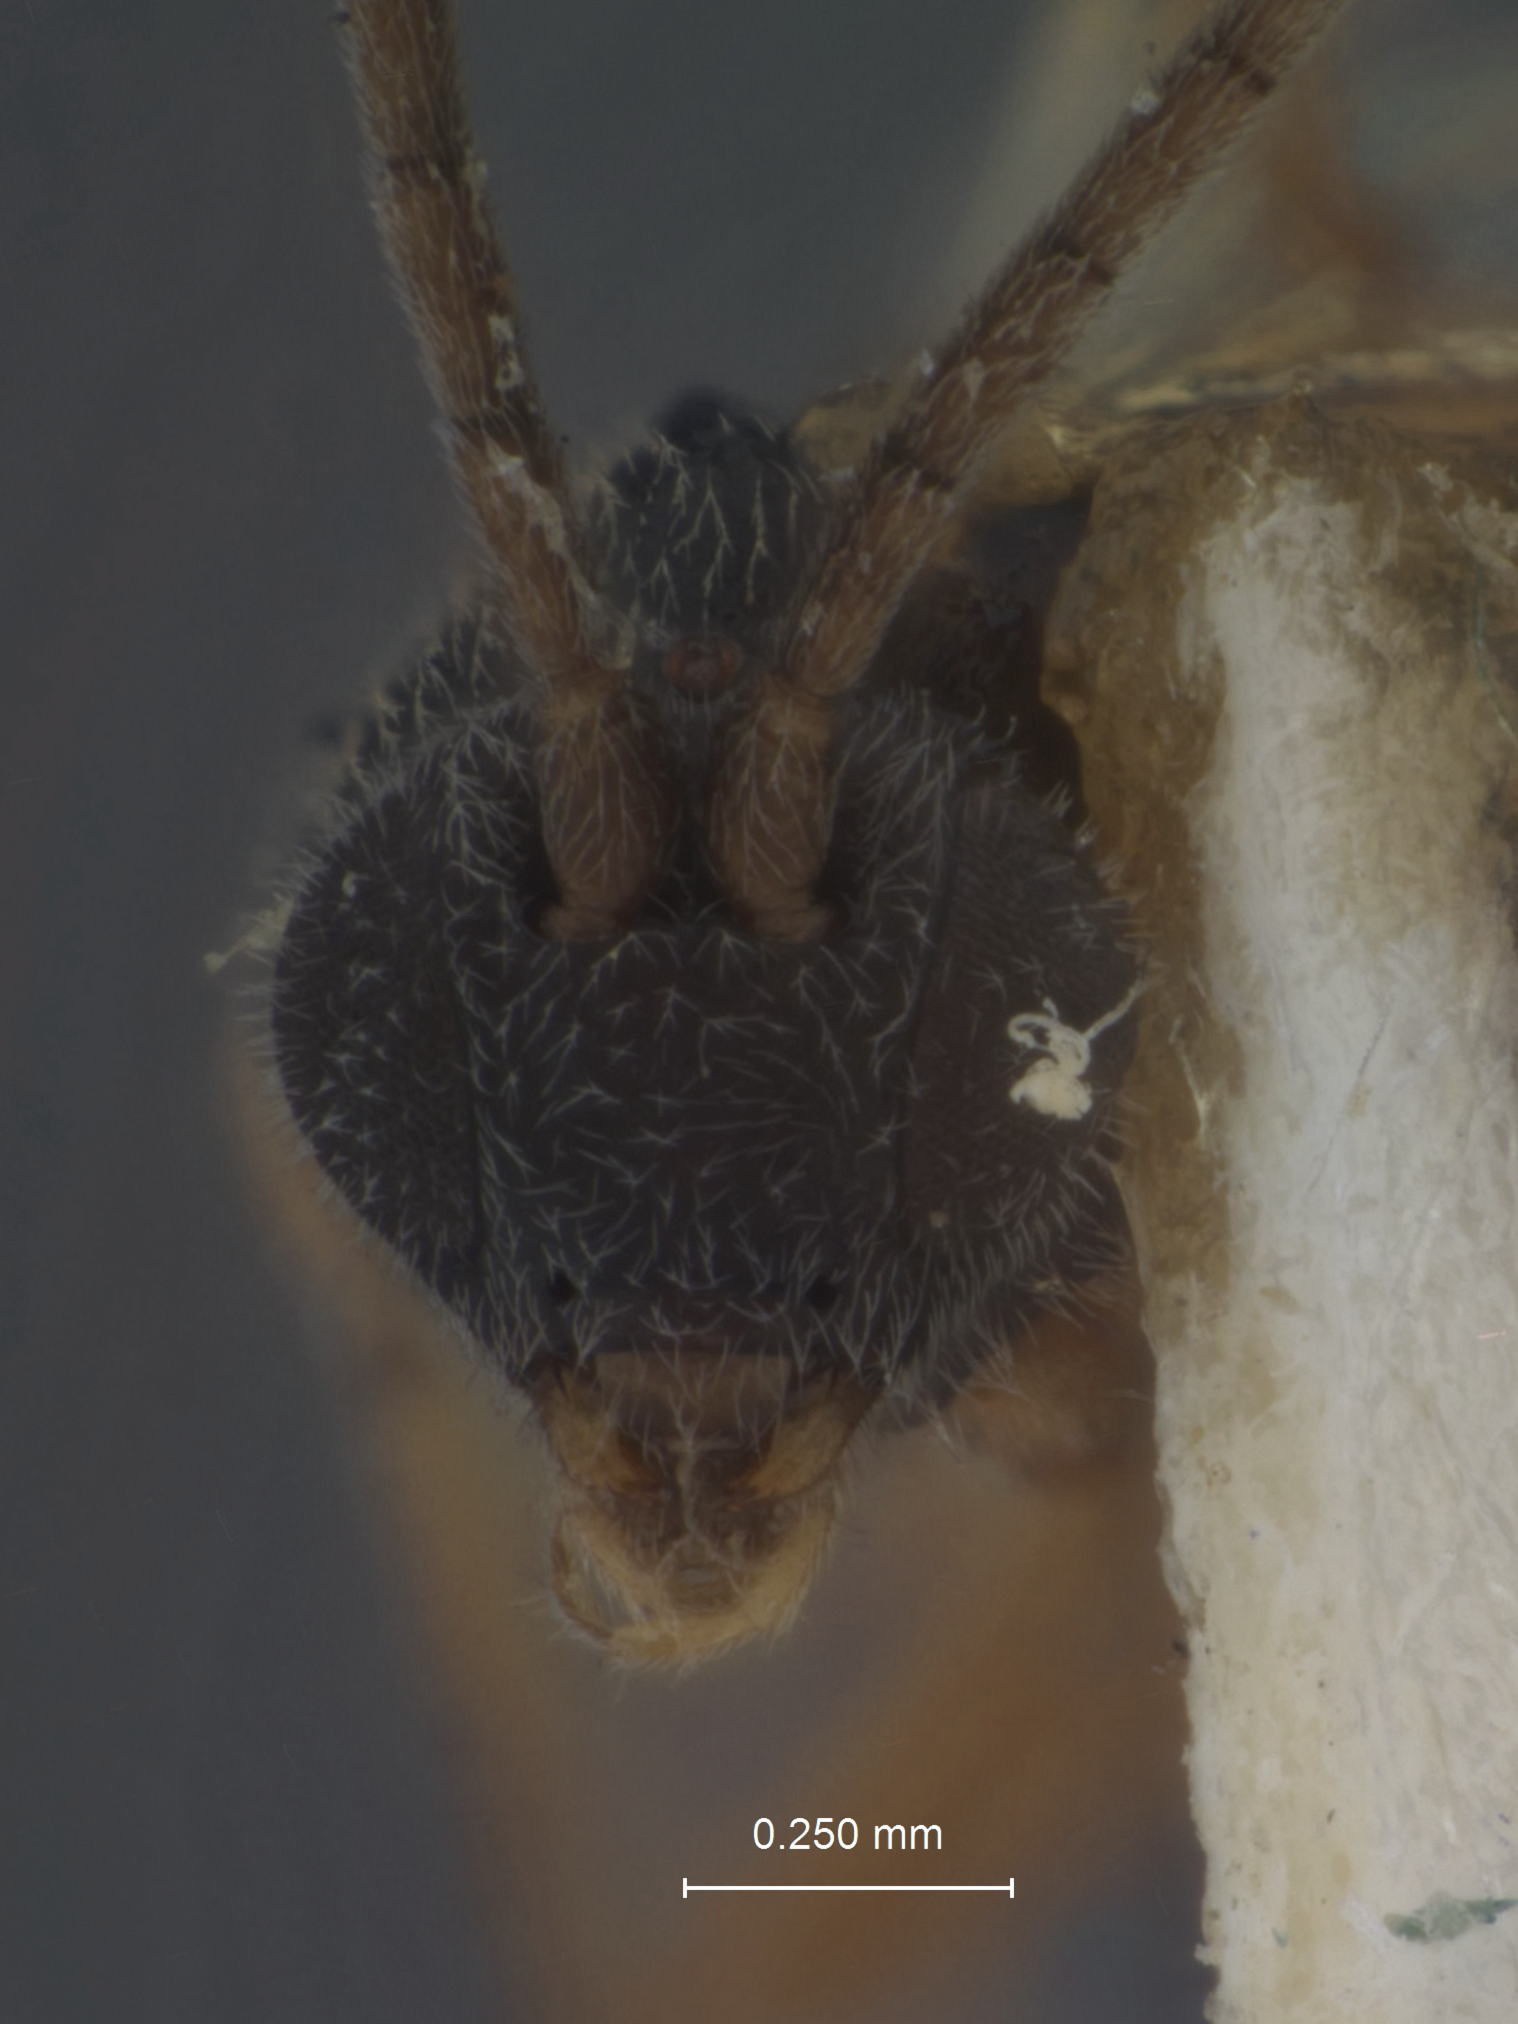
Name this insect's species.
Apanteles harnedi
